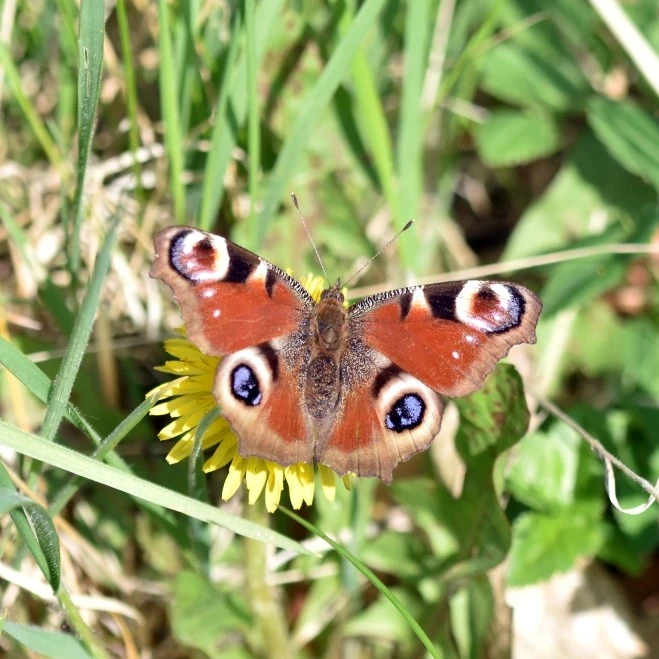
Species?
Aglais io
